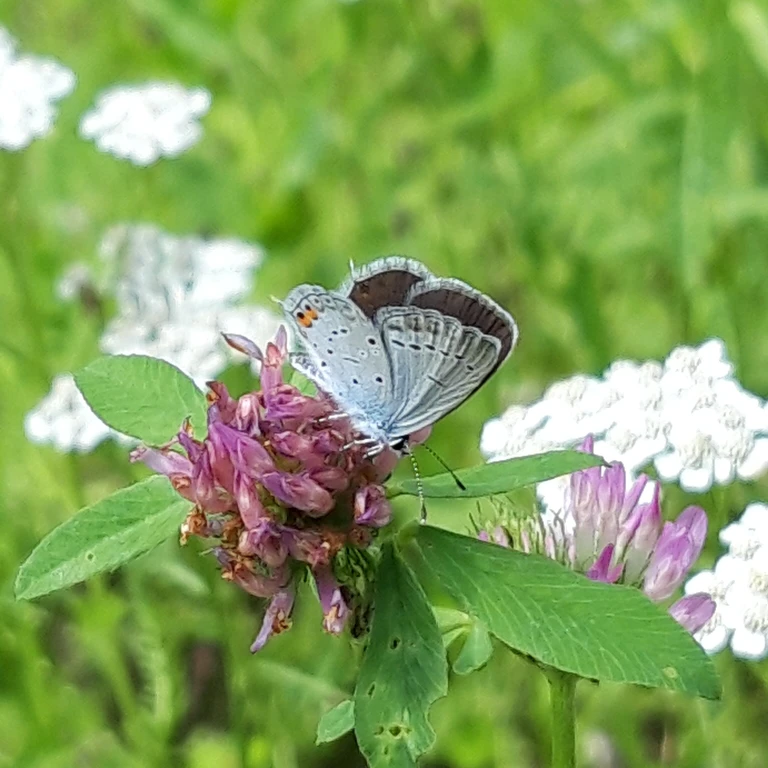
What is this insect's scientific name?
Cupido argiades (also Elkalyce argiades)
